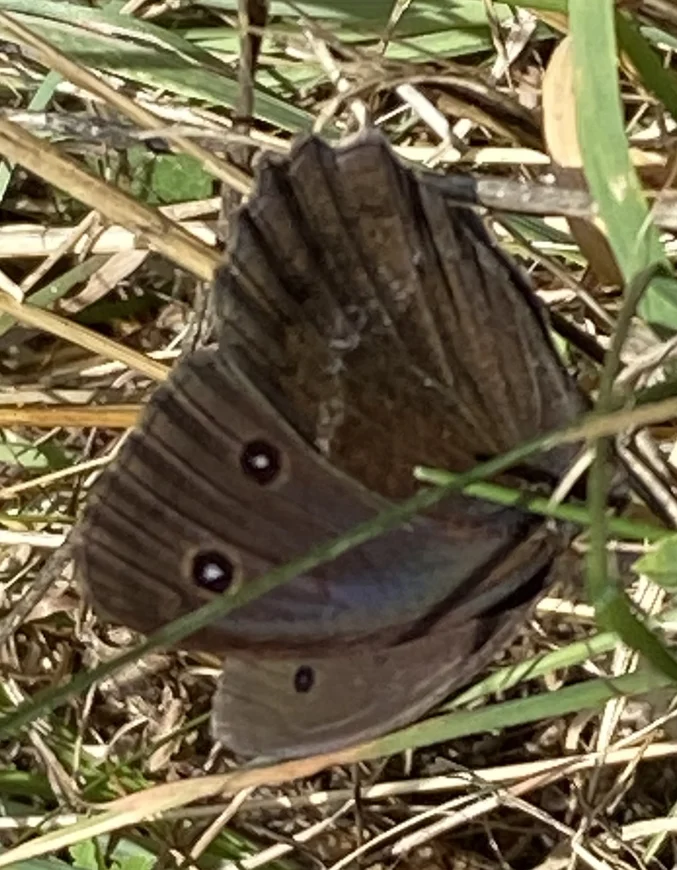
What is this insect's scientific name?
Minois dryas
